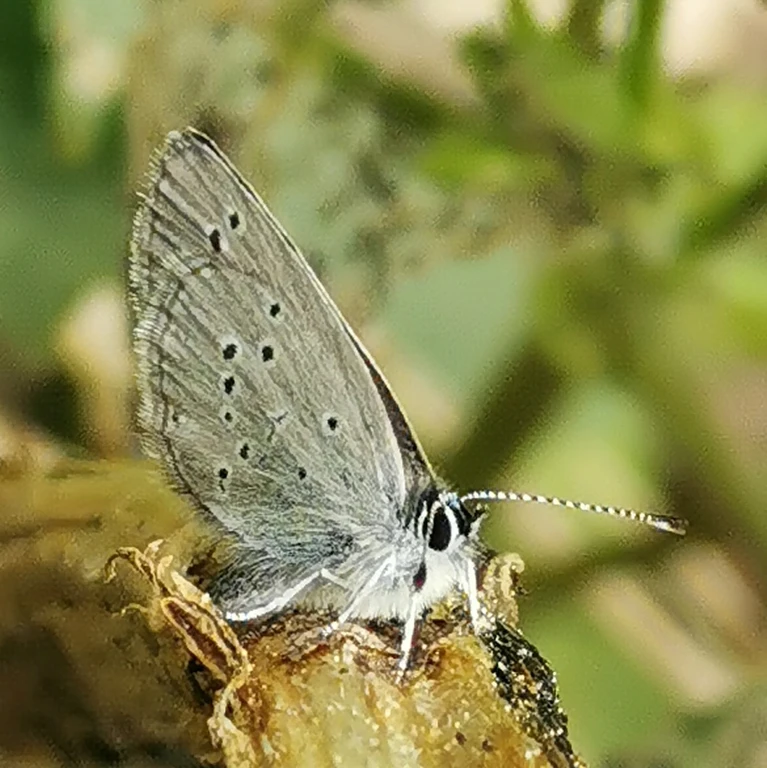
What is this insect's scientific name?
Cupido minimus
